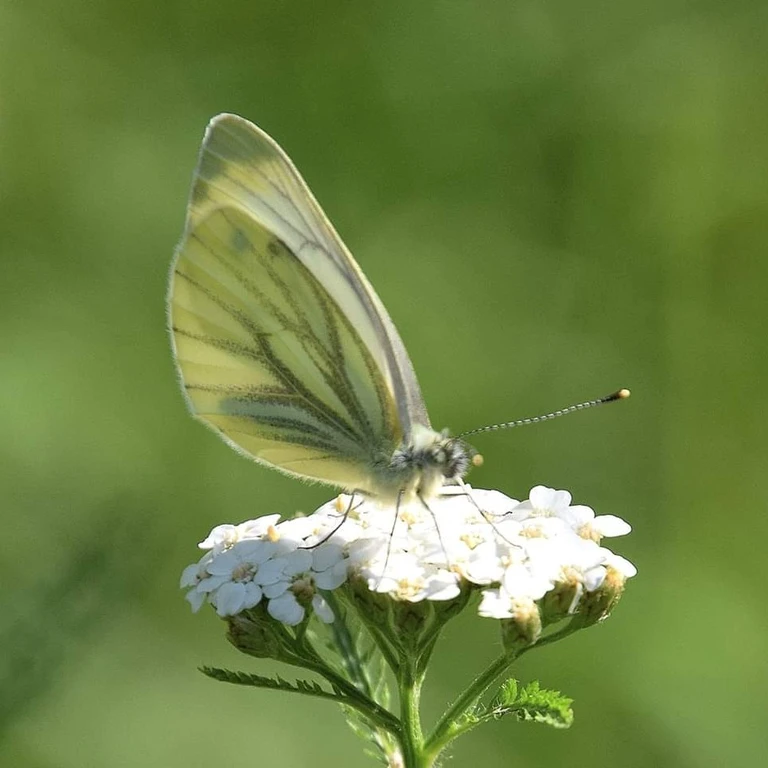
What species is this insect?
Pieris napi
